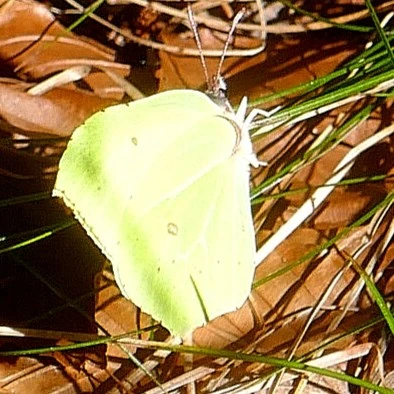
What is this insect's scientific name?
Gonepteryx rhamni
